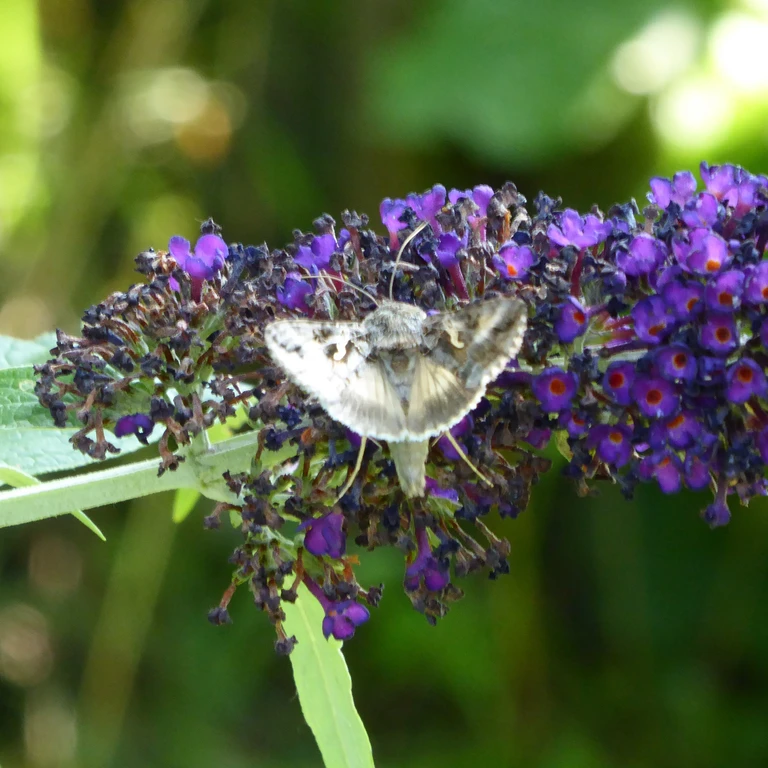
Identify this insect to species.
Autographa gamma
